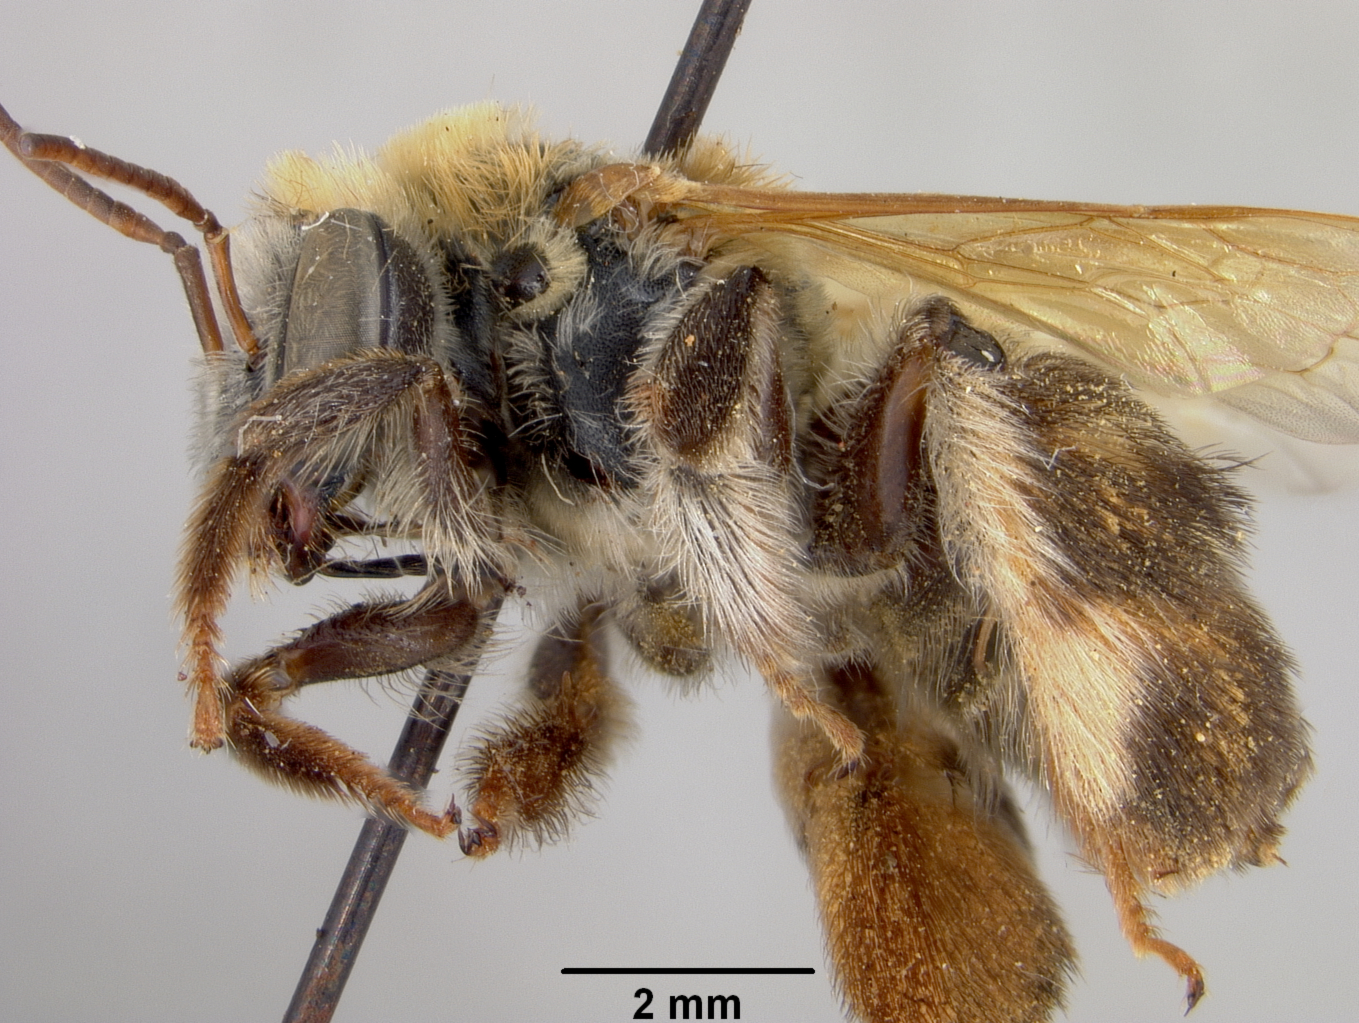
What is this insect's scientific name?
Melissodes peleni
